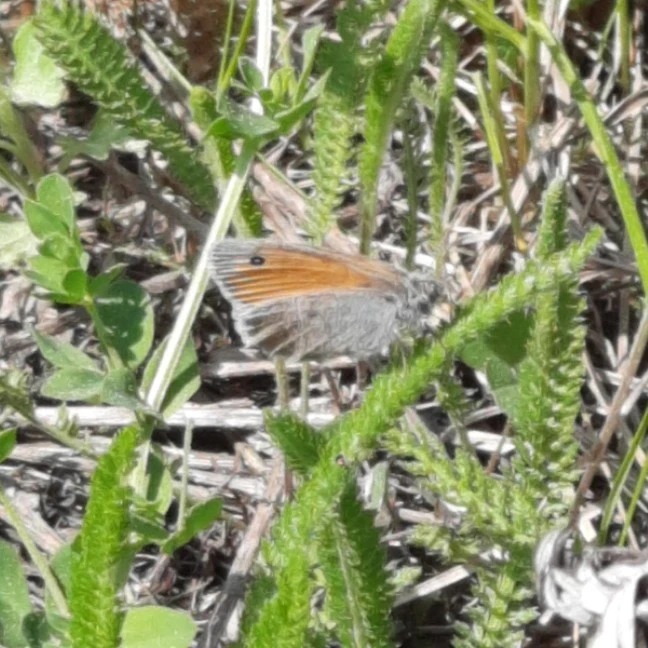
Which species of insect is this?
Coenonympha pamphilus
